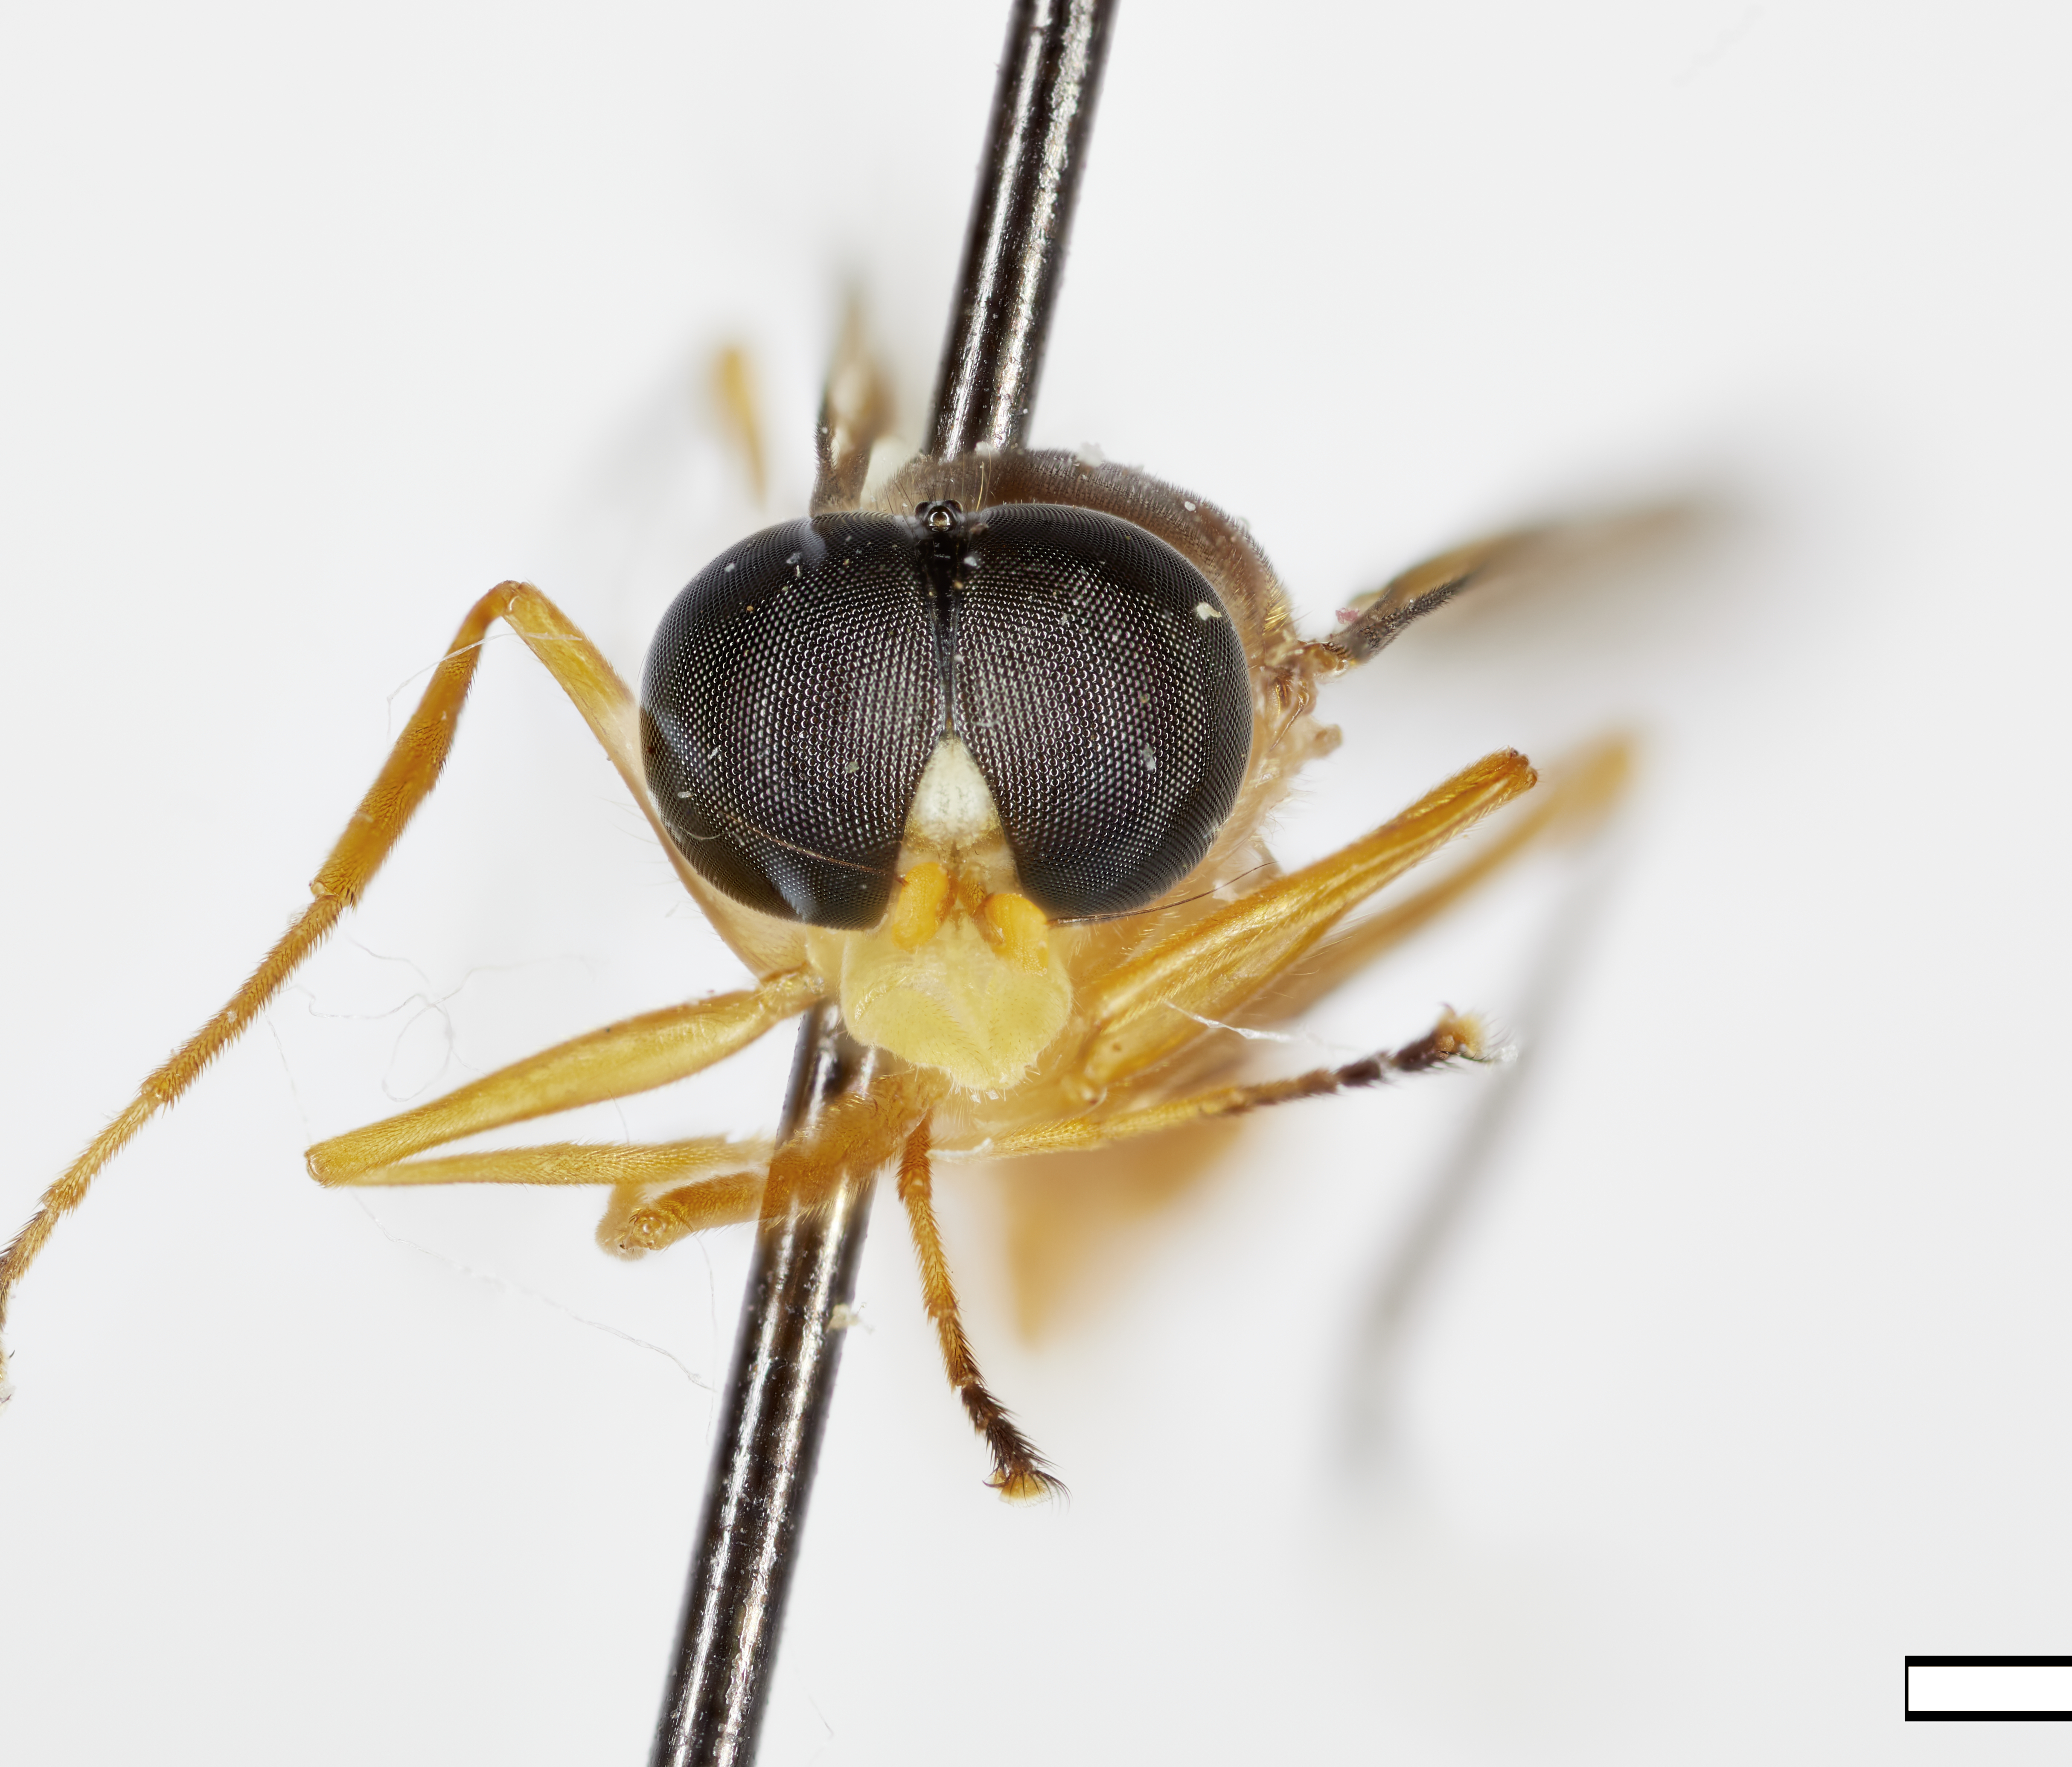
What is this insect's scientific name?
Ptecticus woodleyi
